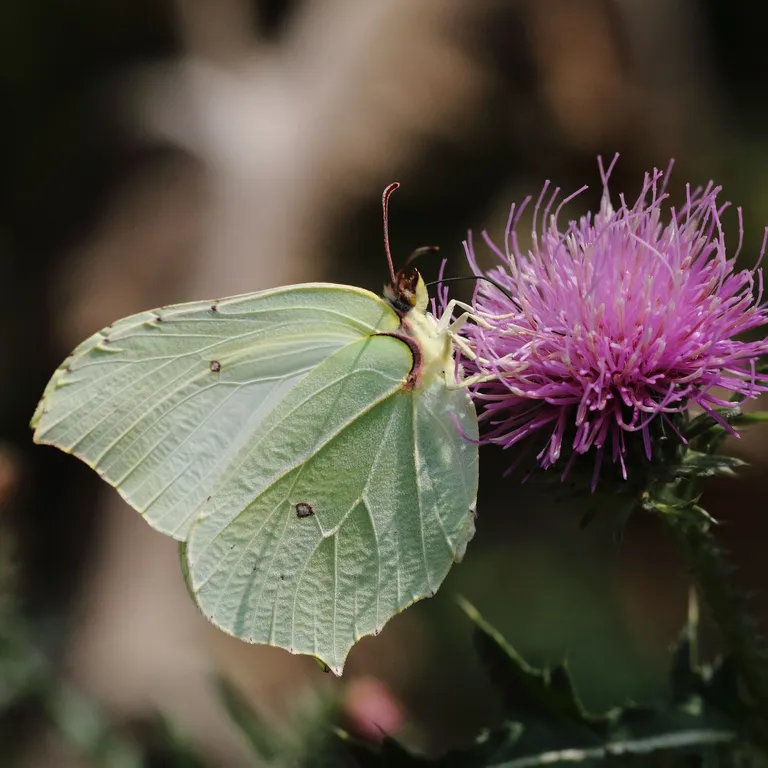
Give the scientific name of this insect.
Gonepteryx rhamni
